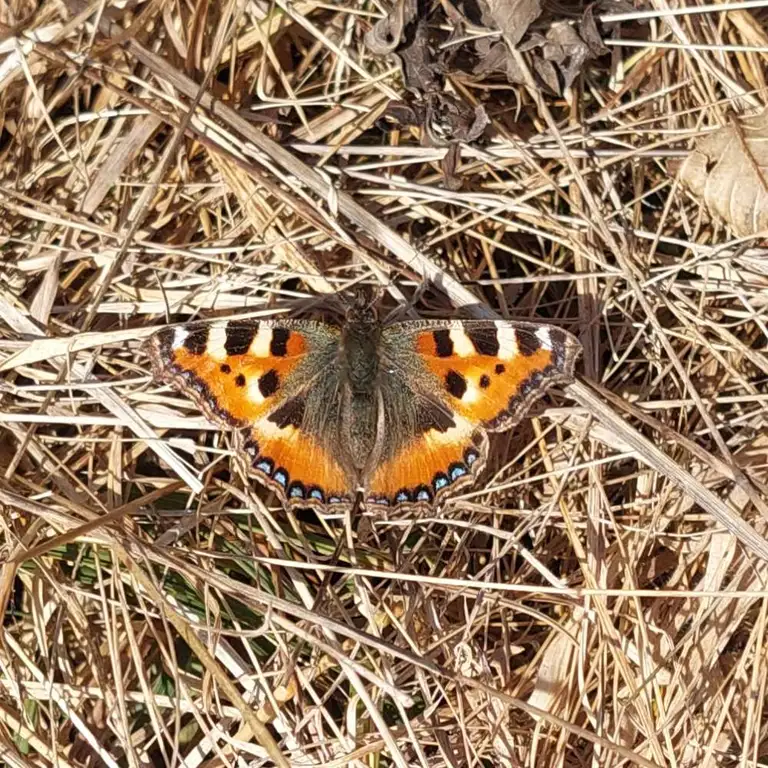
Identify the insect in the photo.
Aglais urticae
